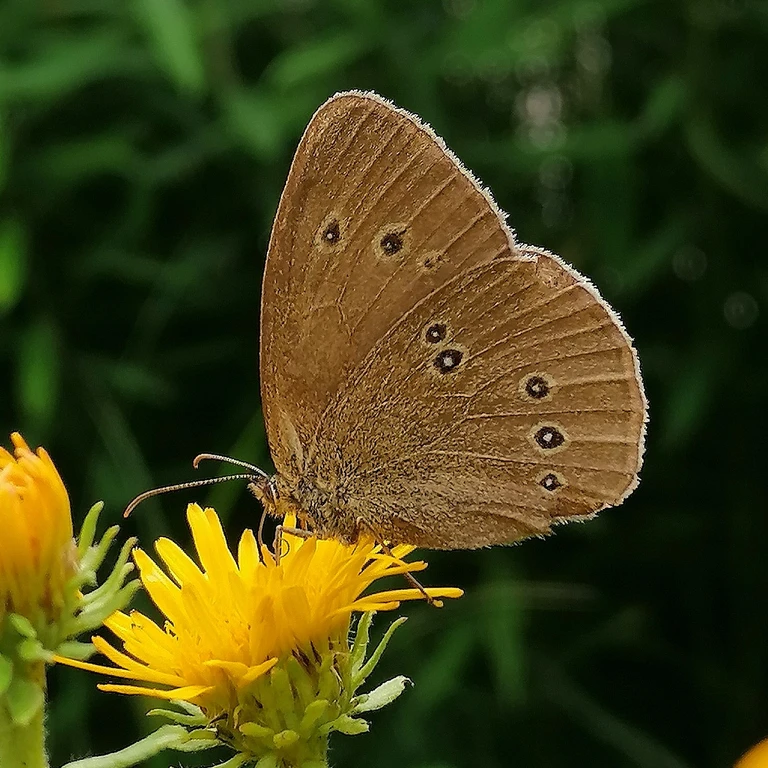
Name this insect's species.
Aphantopus hyperantus
